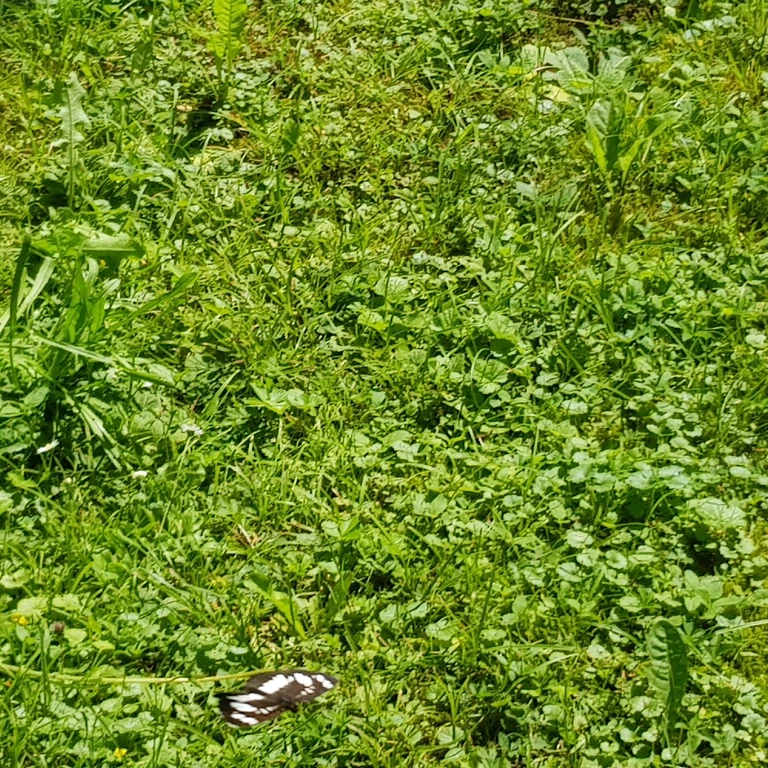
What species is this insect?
Neptis rivularis
